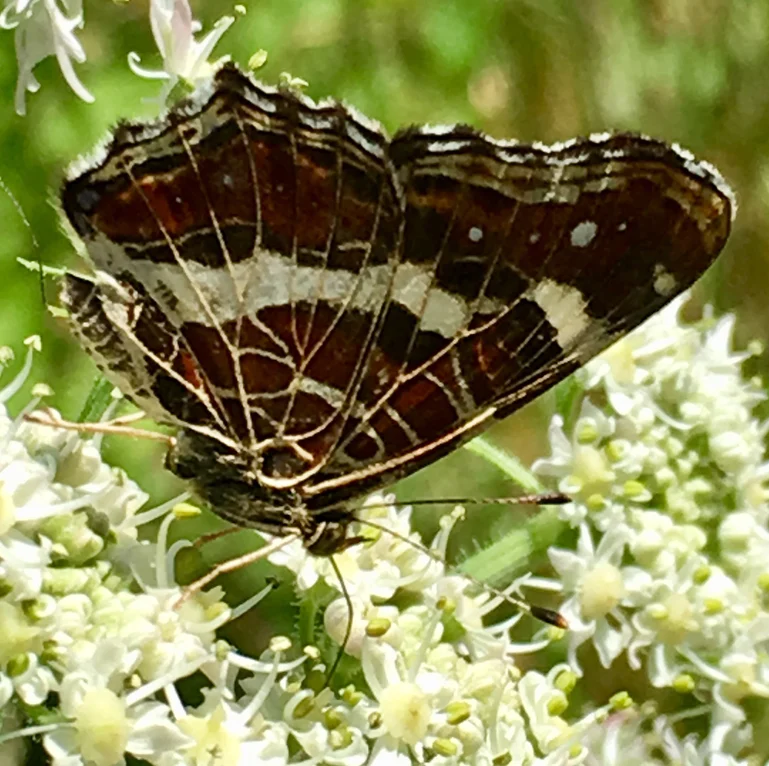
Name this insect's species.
Araschnia levana
